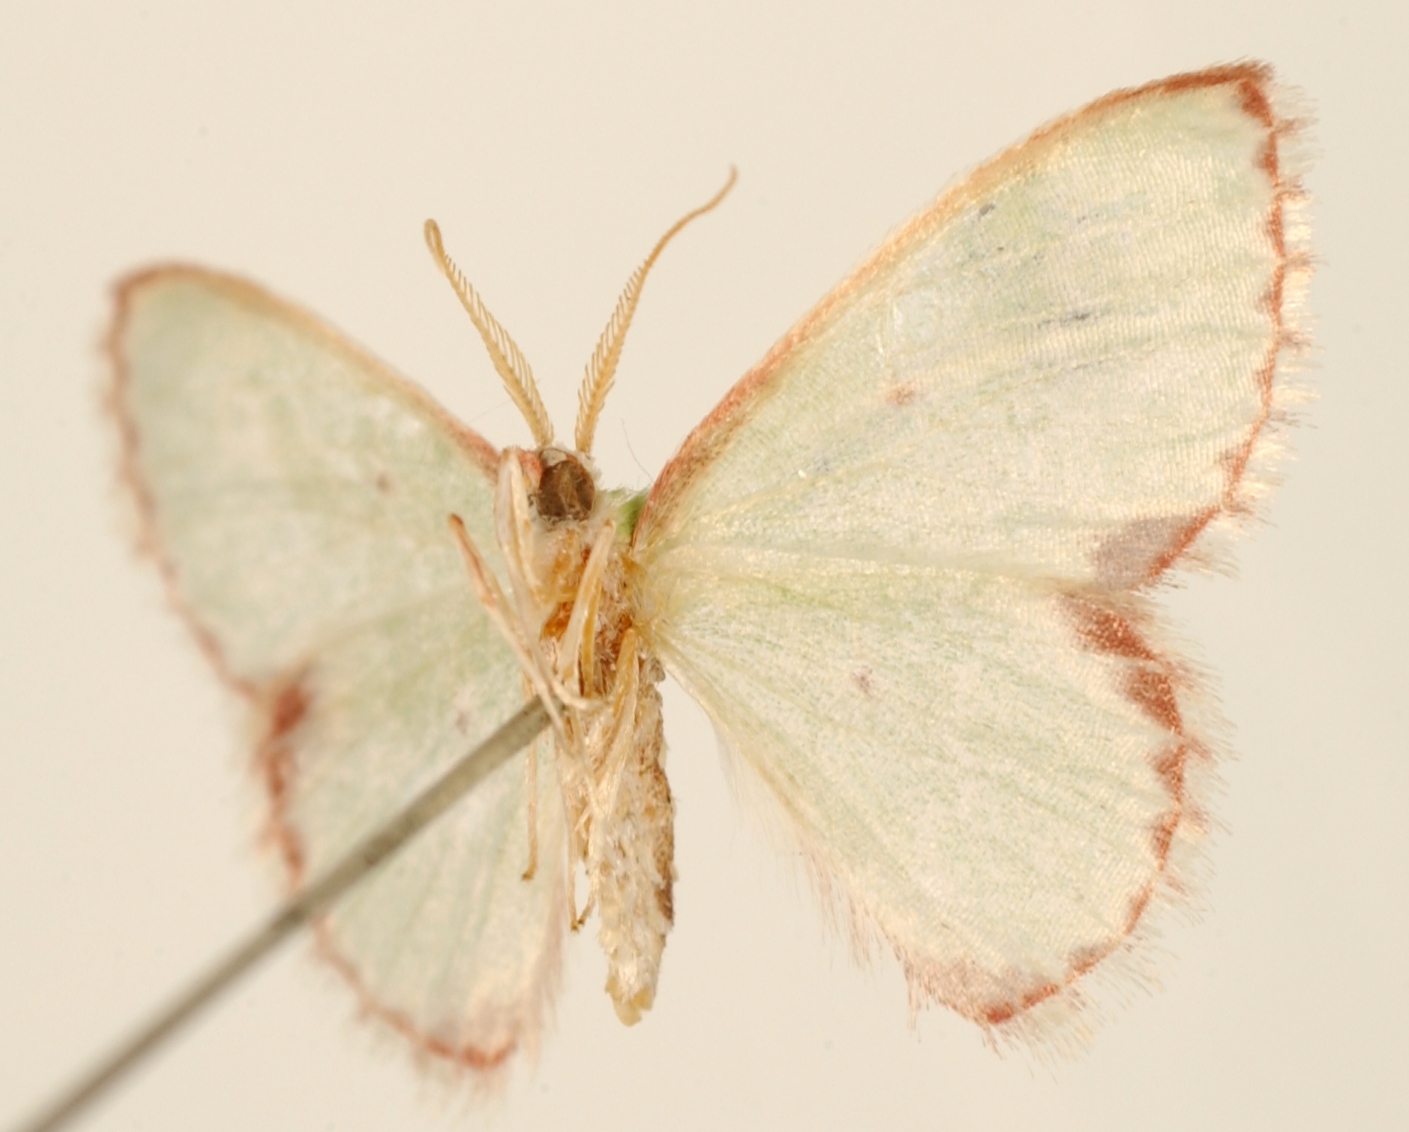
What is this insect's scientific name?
Racheospila venustula
